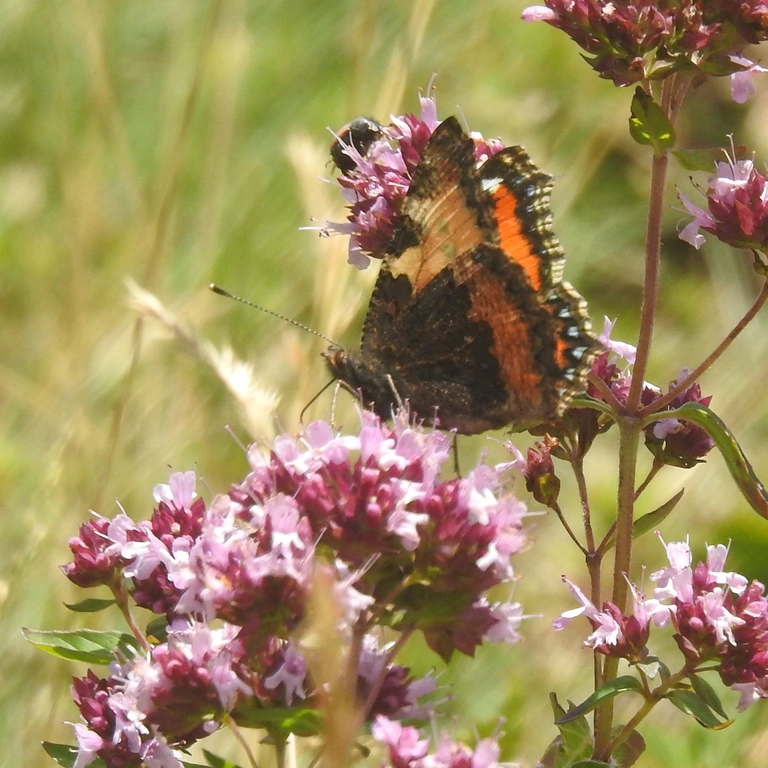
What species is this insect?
Aglais urticae
